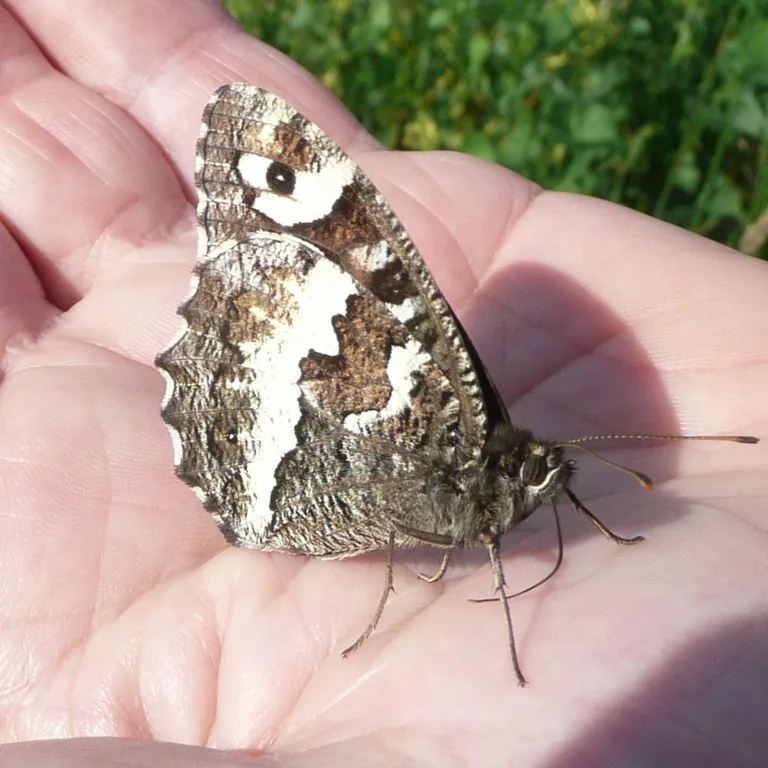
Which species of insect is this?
Brintesia circe
